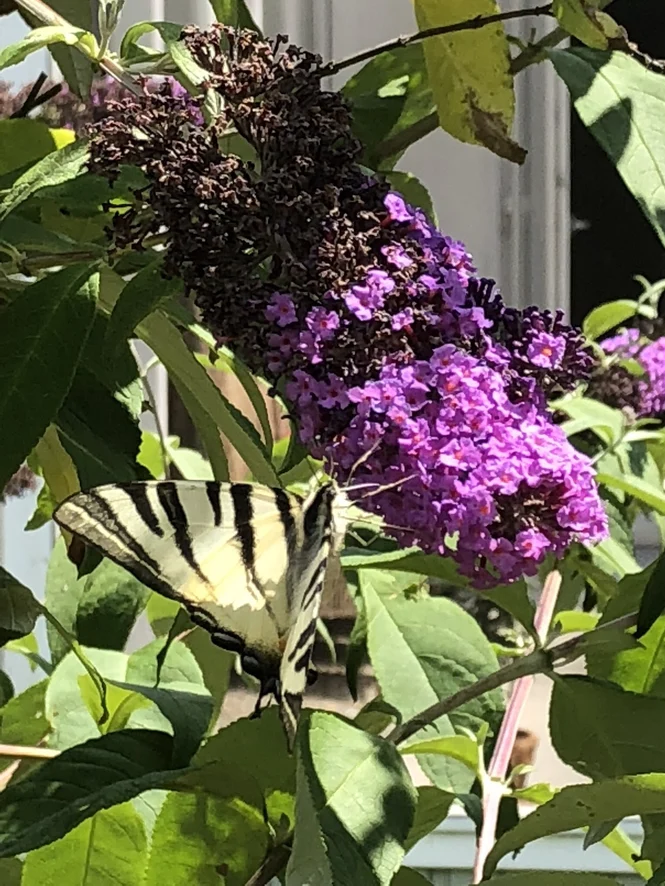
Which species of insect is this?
Iphiclides podalirius
